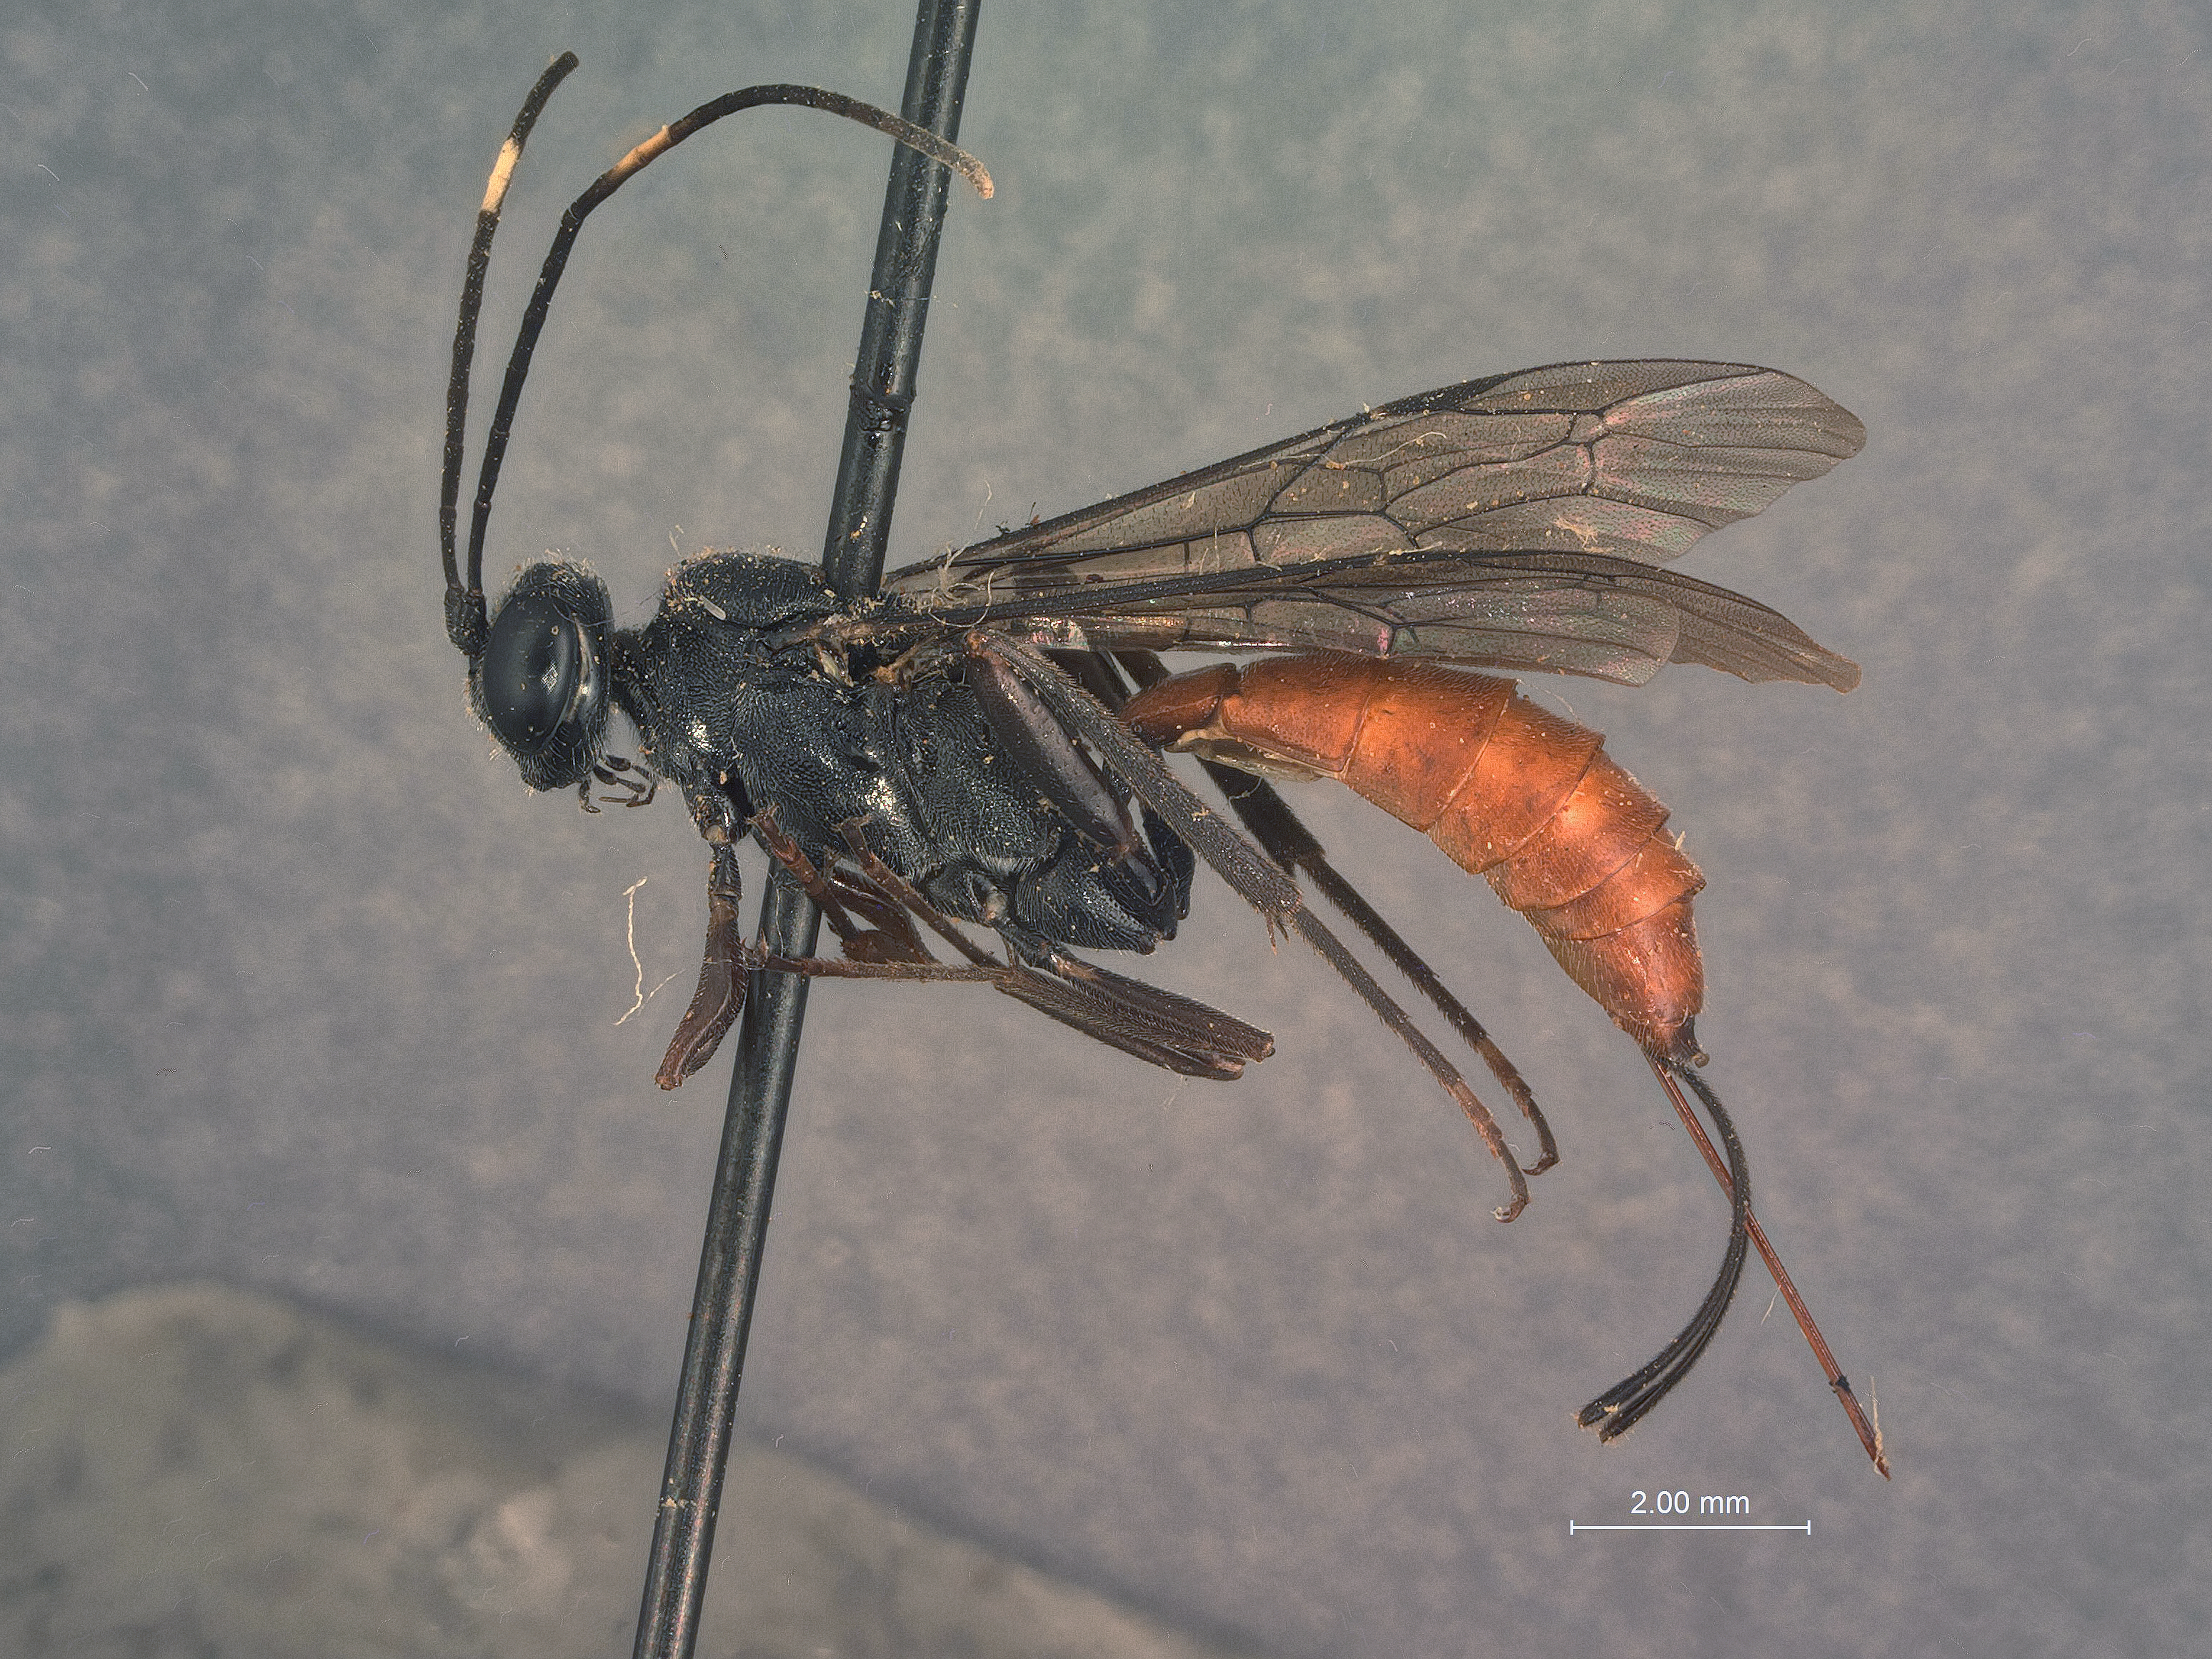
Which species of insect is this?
Cryptohelcostizus chrysobothridis
